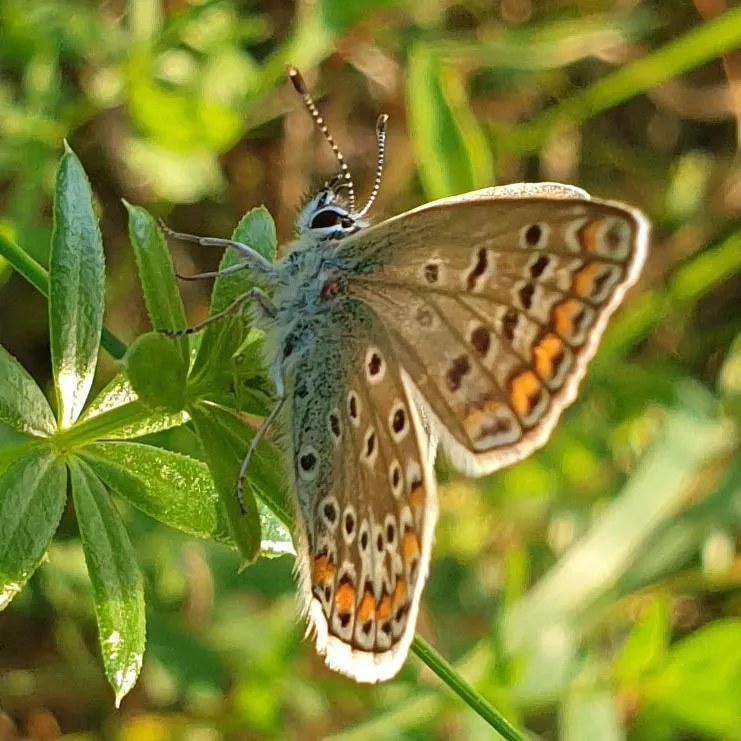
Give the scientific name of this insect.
Polyommatus icarus
